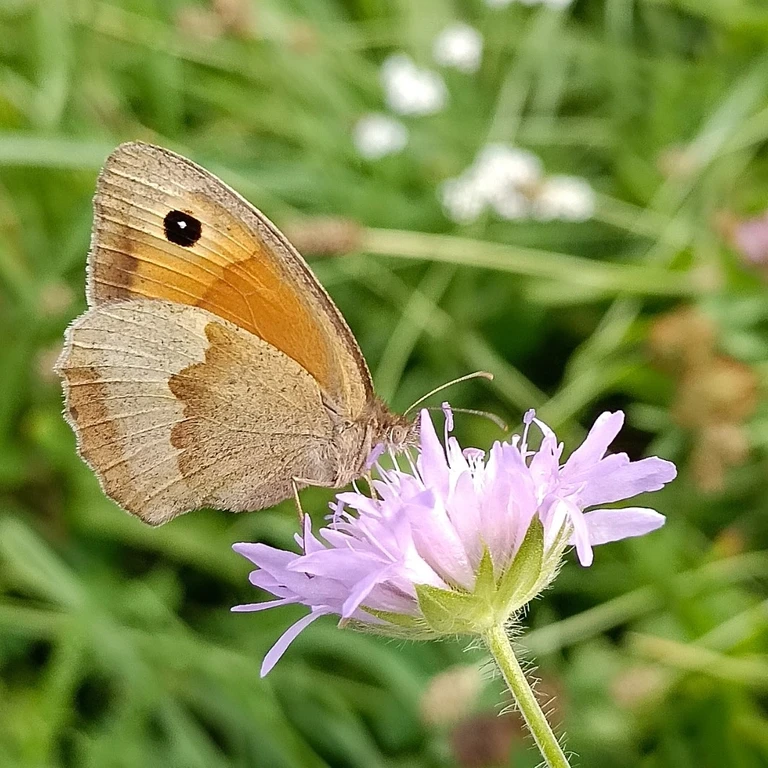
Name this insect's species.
Maniola jurtina
